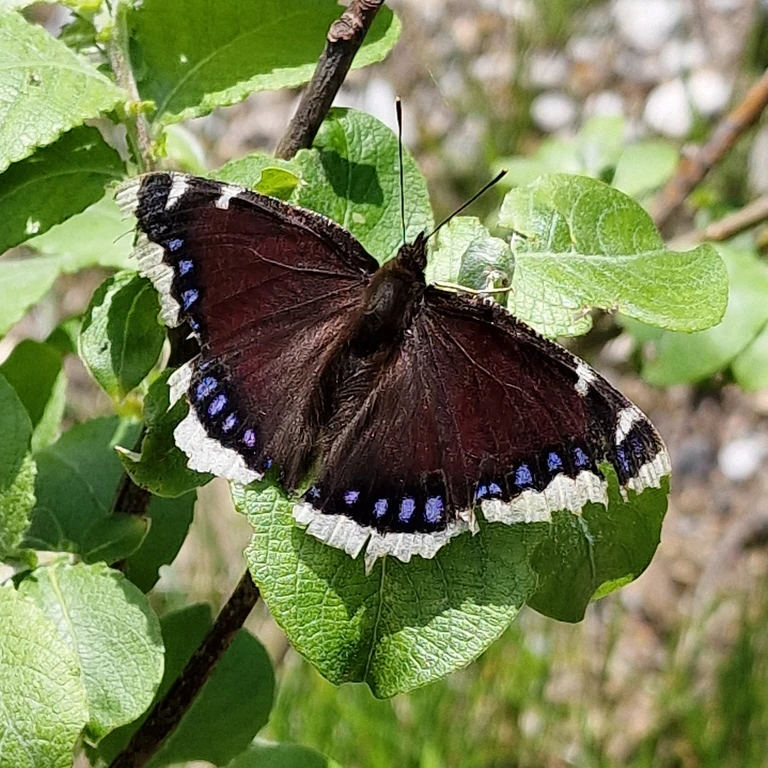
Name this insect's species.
Nymphalis antiopa
